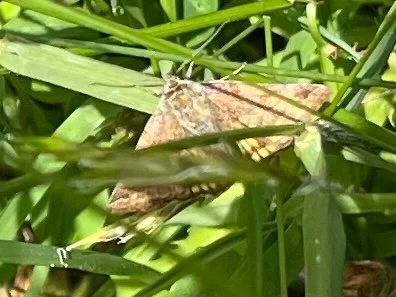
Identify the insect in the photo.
Euclidia glyphica
